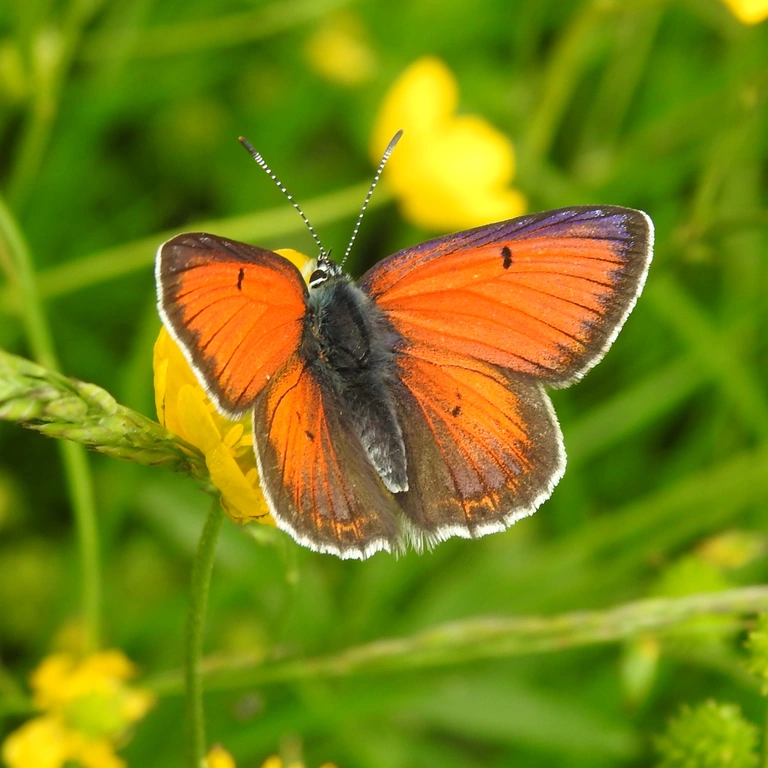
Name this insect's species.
Lycaena hippothoe (also Palaeochrysophanus hippothoe)
